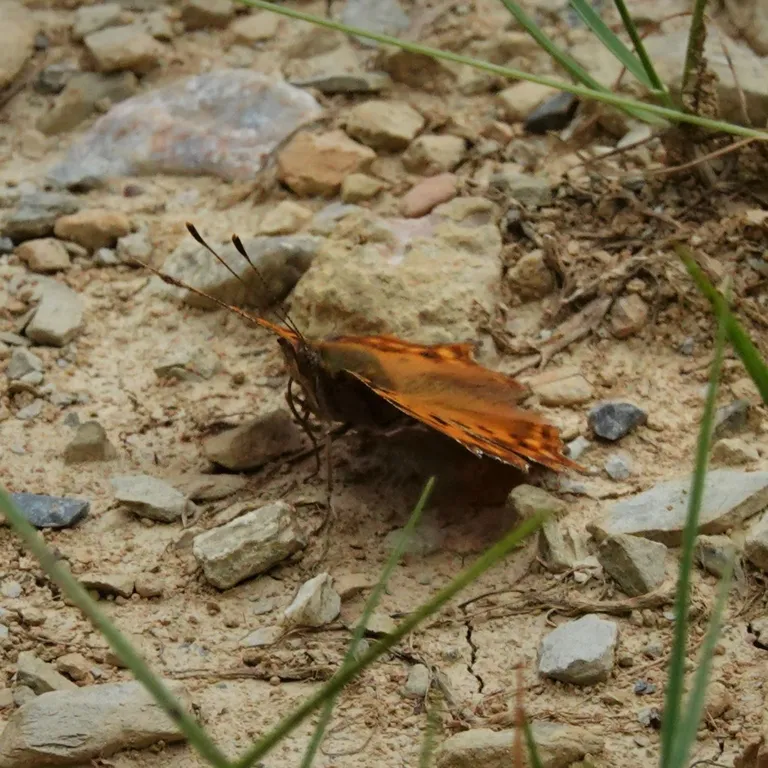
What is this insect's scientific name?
Polygonia c-album
